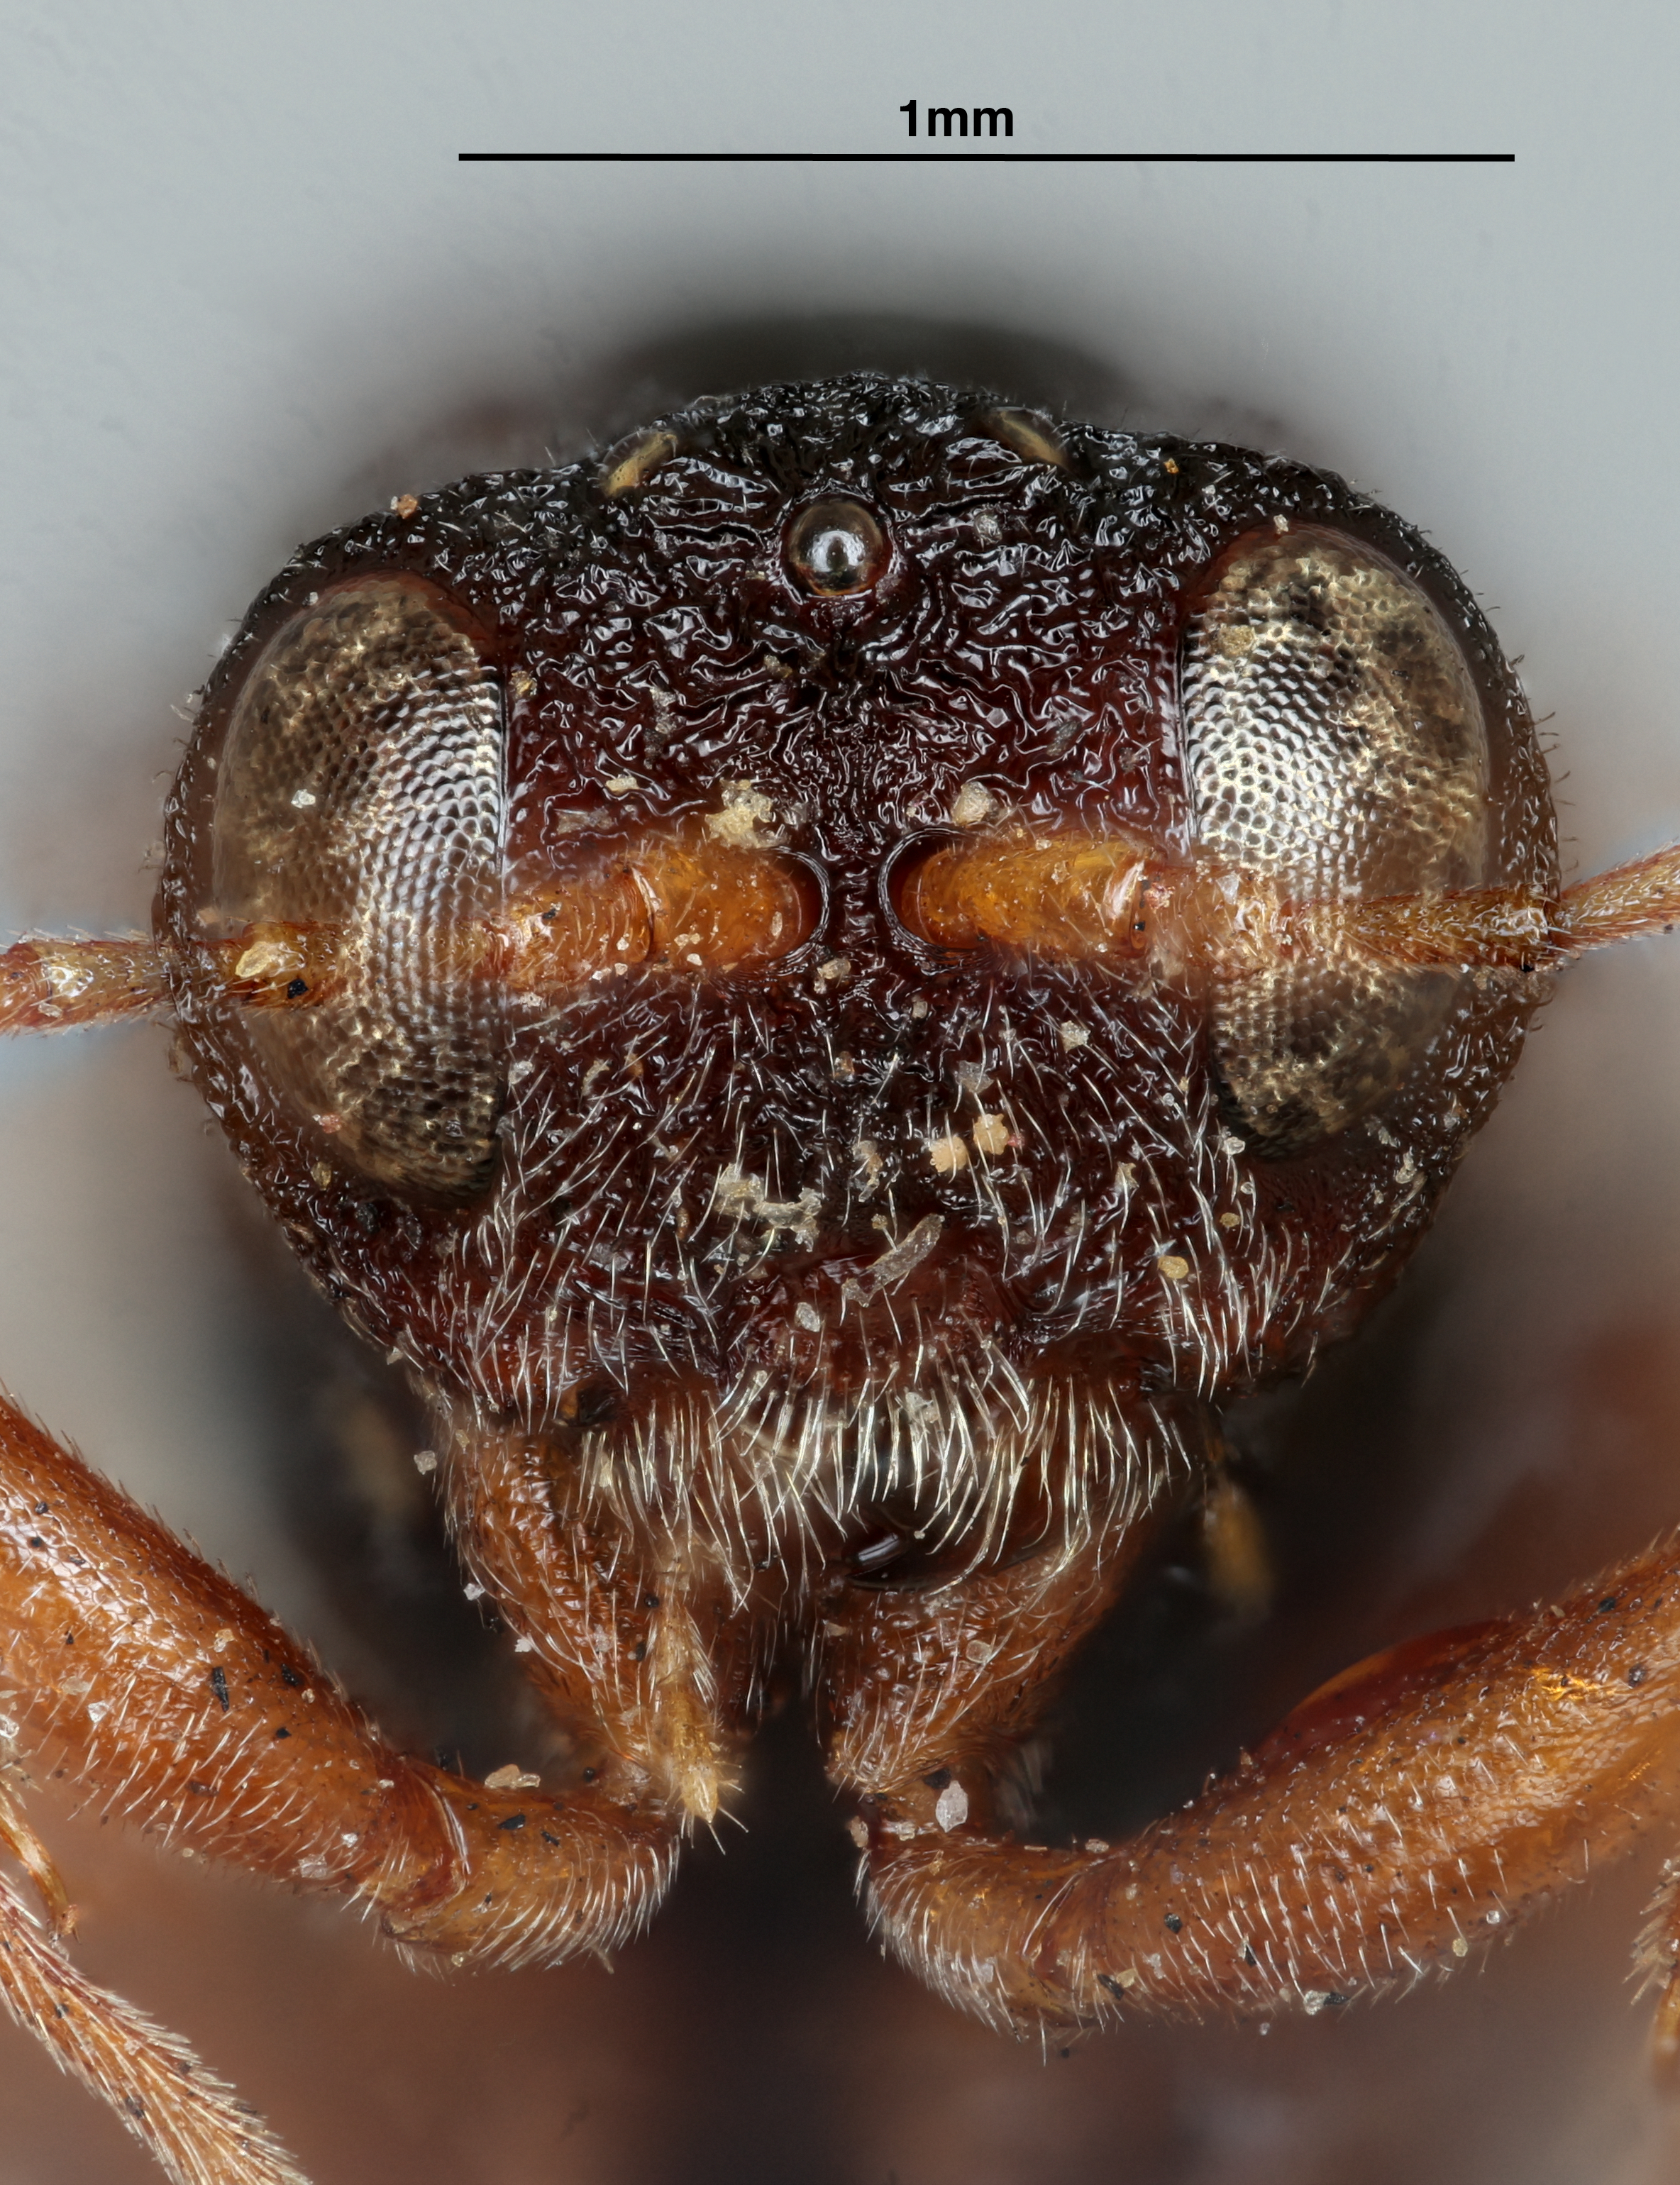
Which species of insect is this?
Callirhytis rubida
